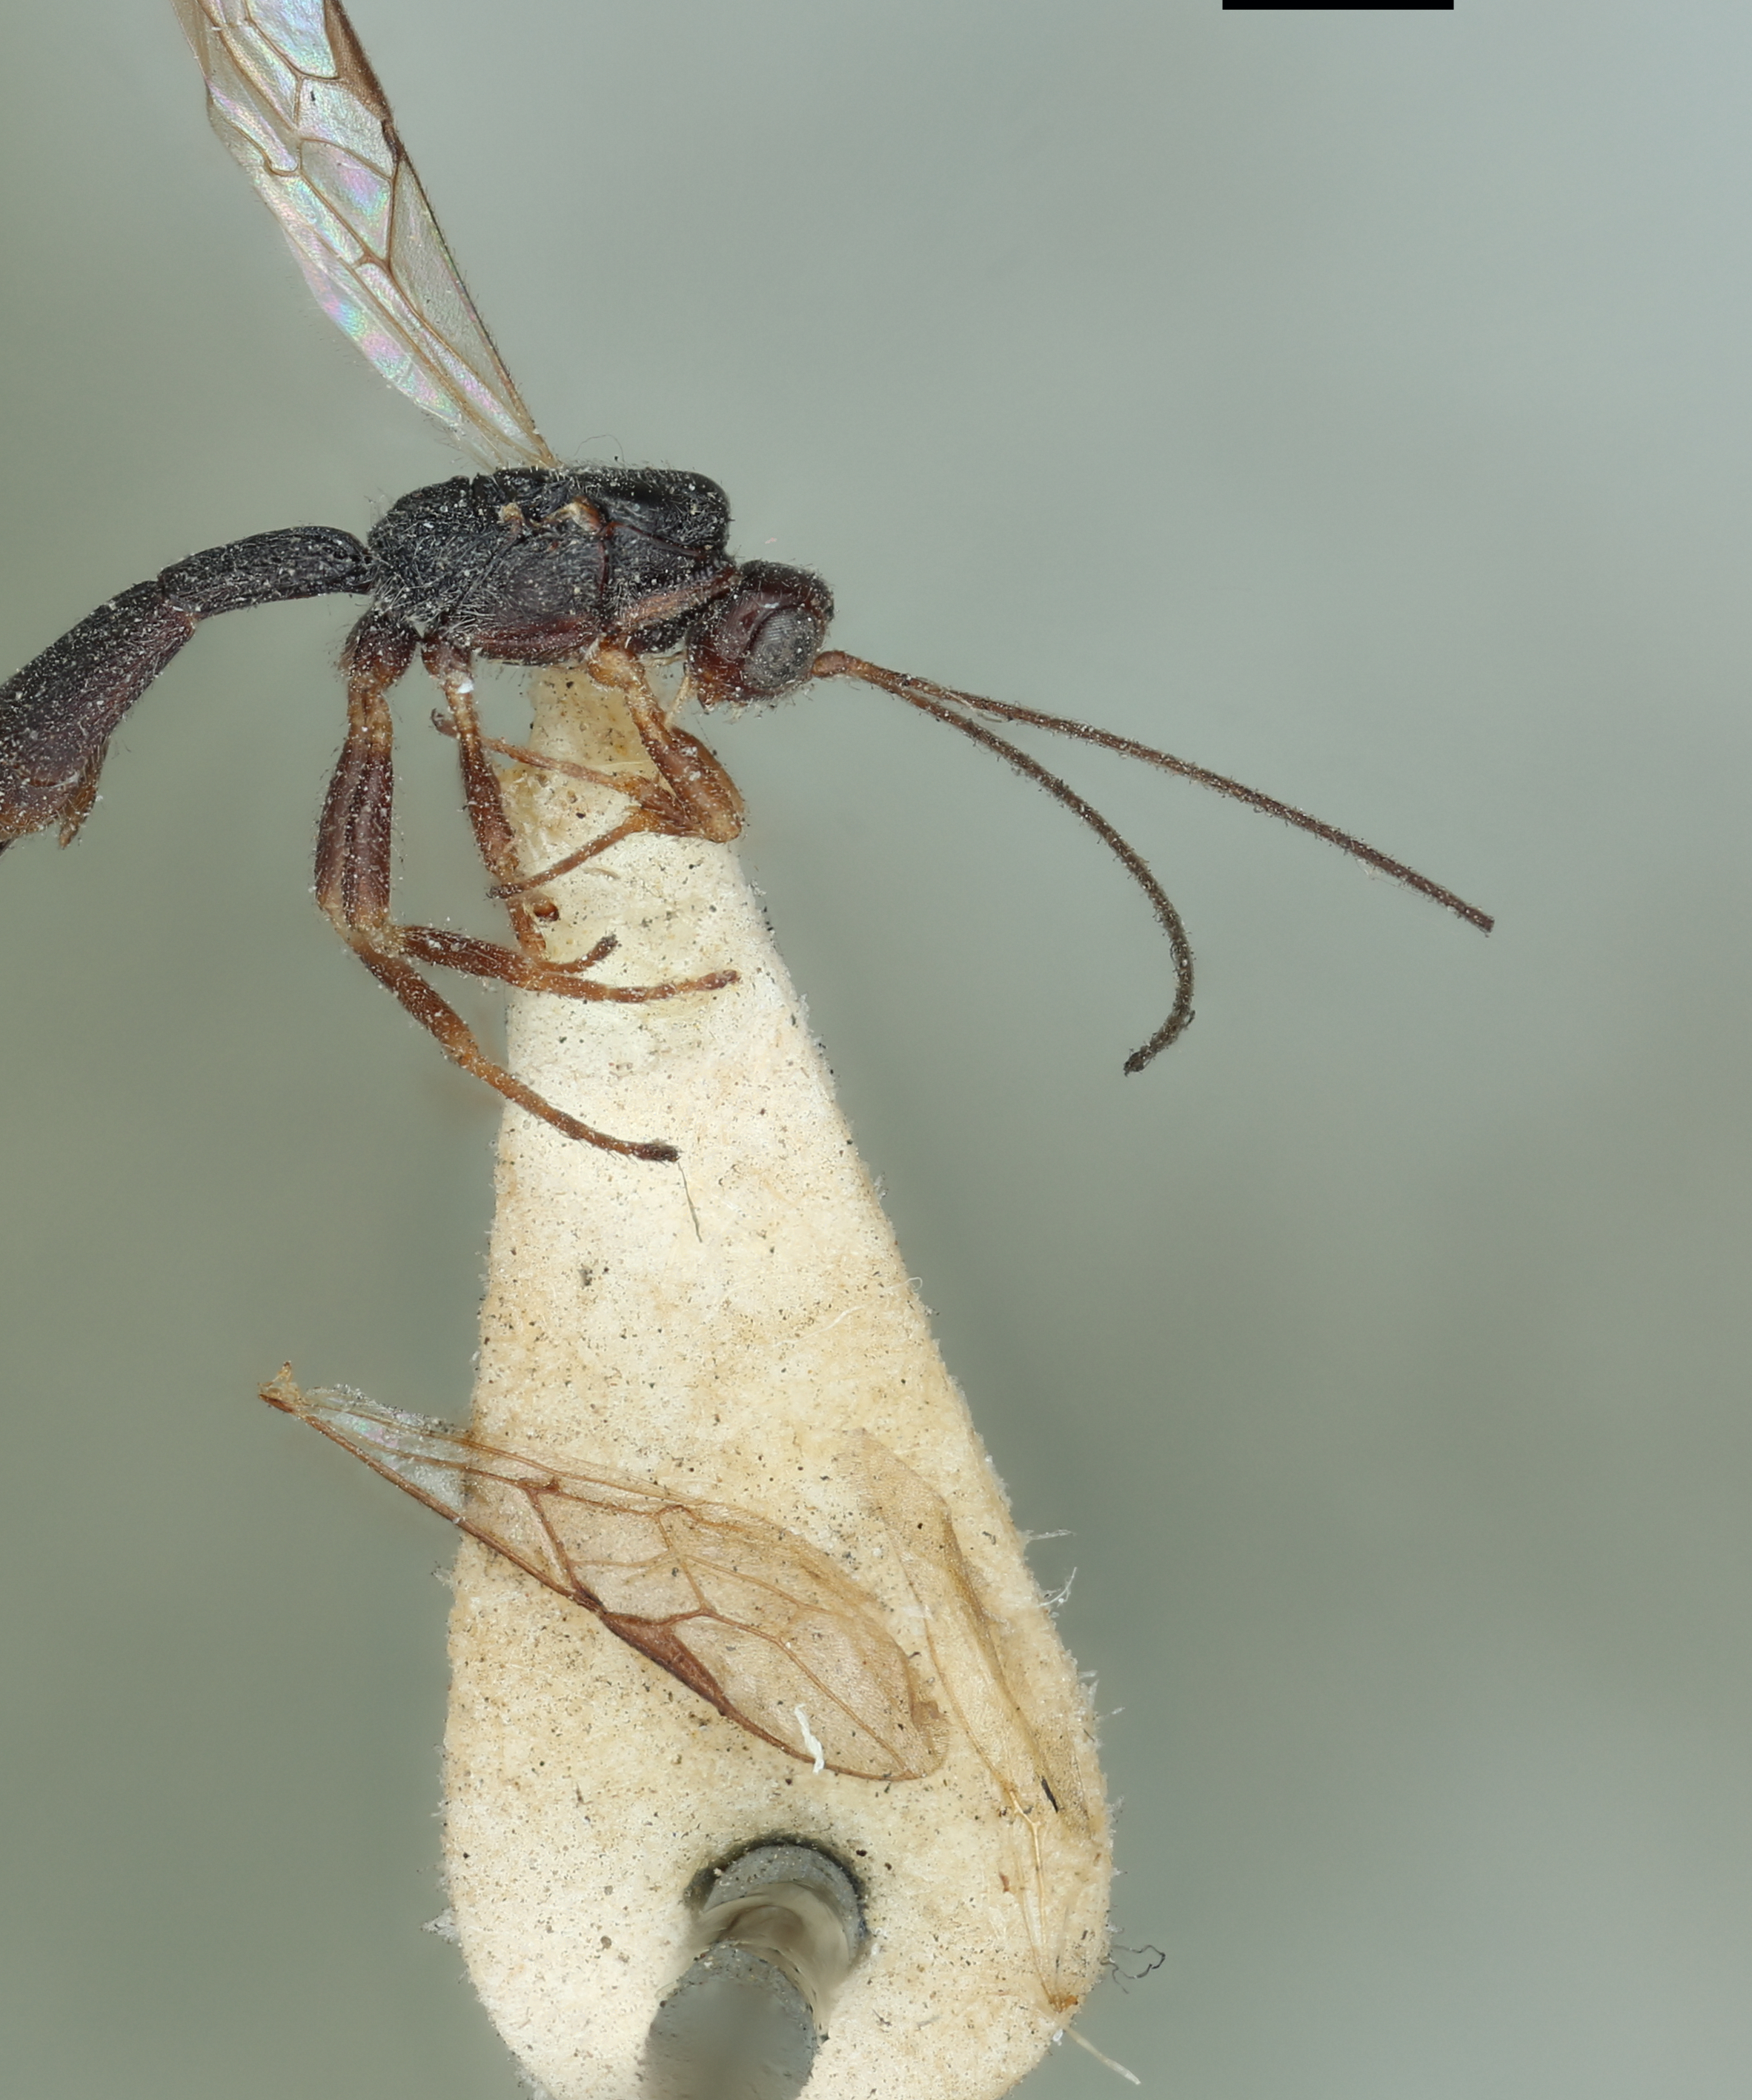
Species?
Heterospilus caryae
